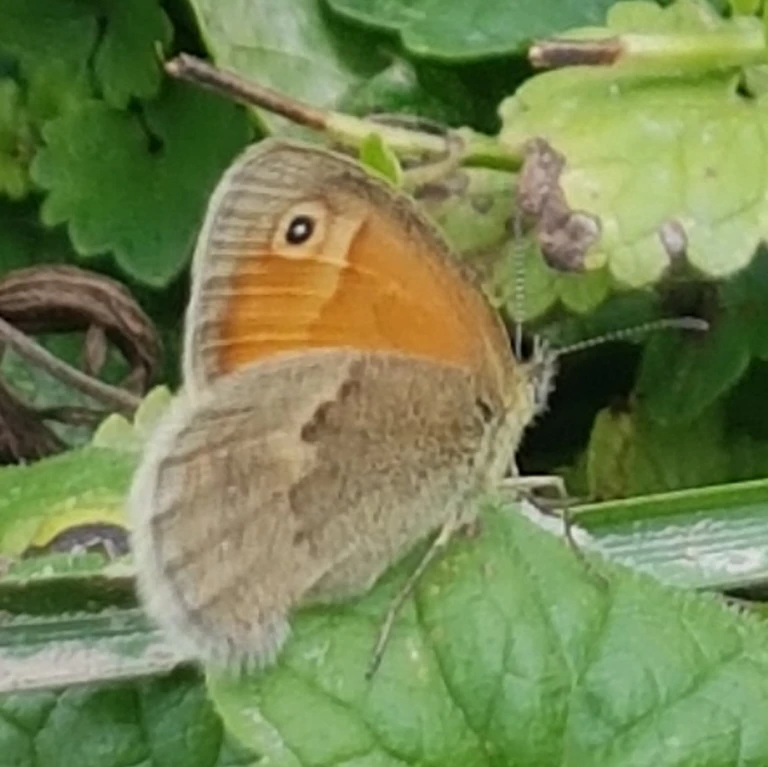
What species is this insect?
Coenonympha pamphilus
